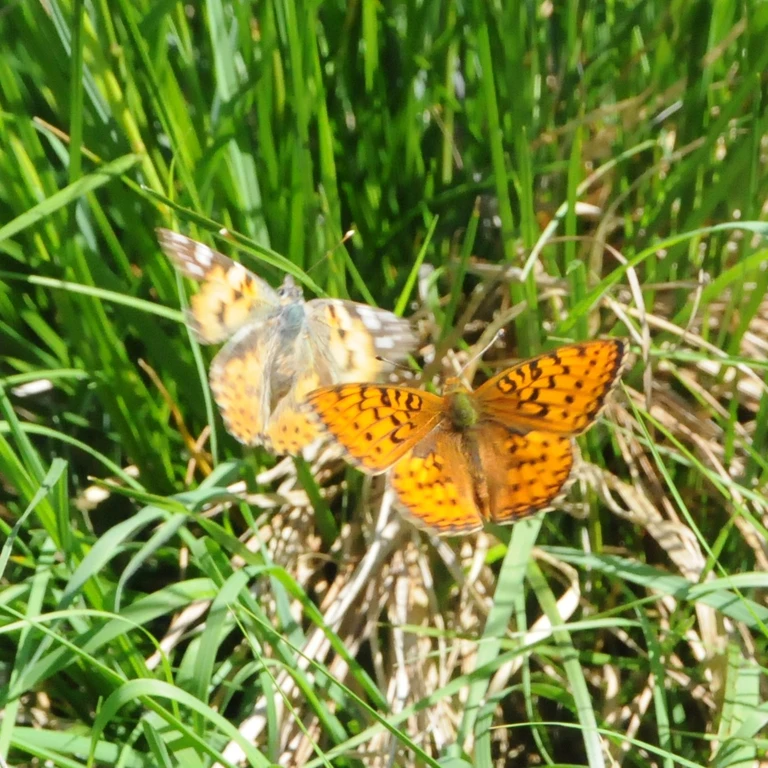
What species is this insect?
Speyeria aglaja
